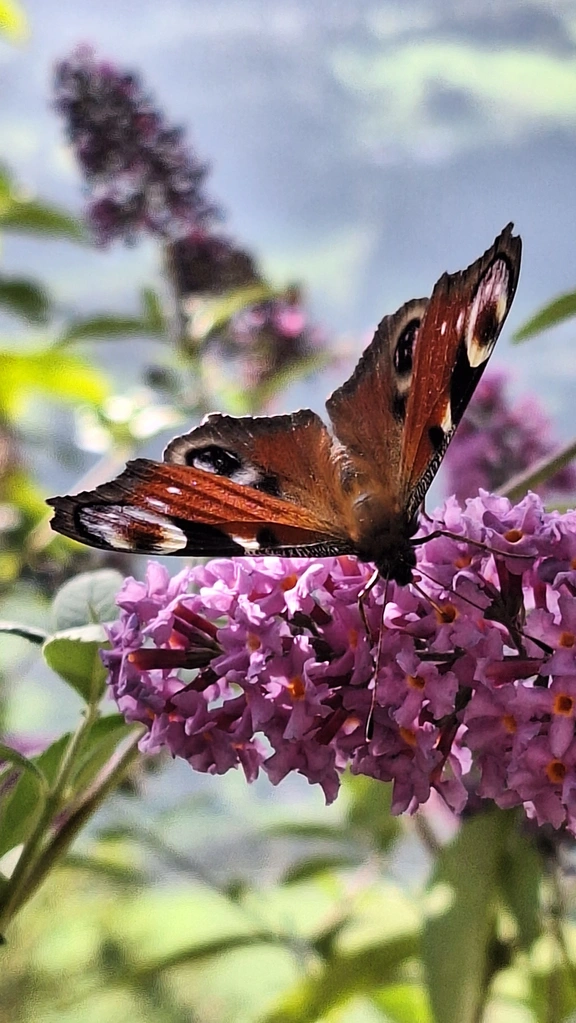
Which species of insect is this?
Aglais io
